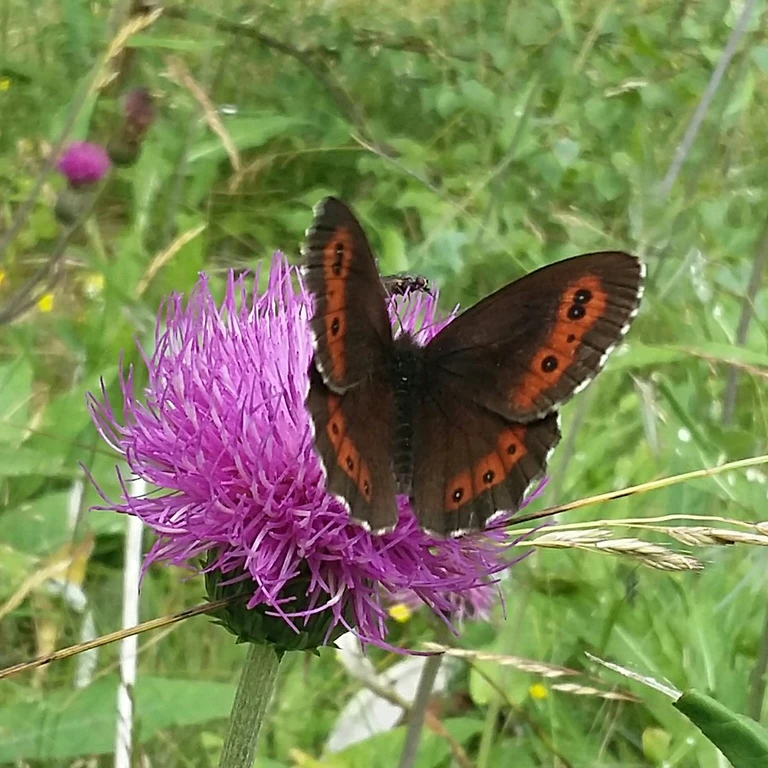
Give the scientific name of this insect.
Erebia ligea
